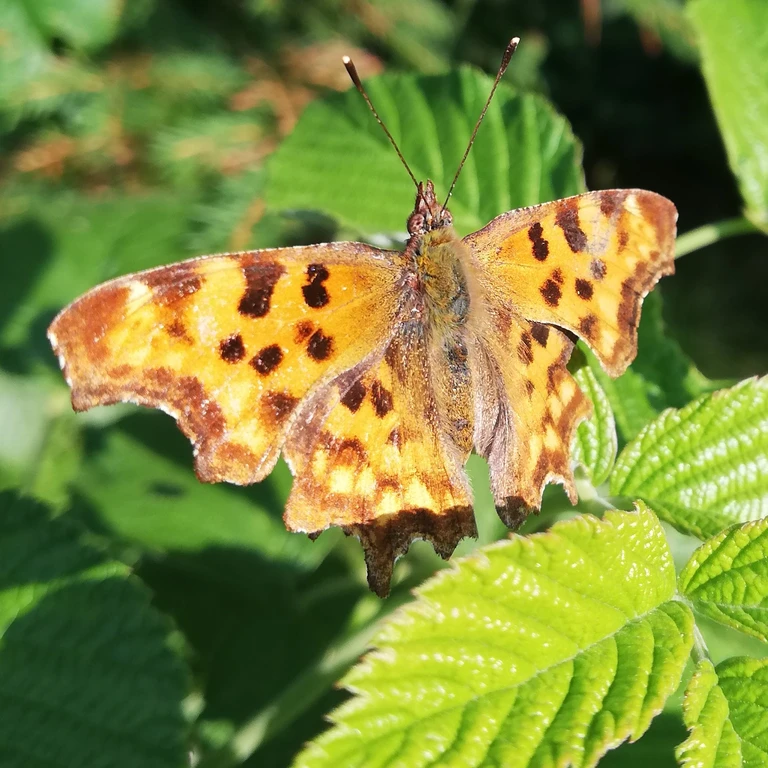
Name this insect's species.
Polygonia c-album
